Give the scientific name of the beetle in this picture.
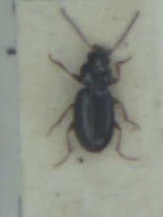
Bembidion obtusum
